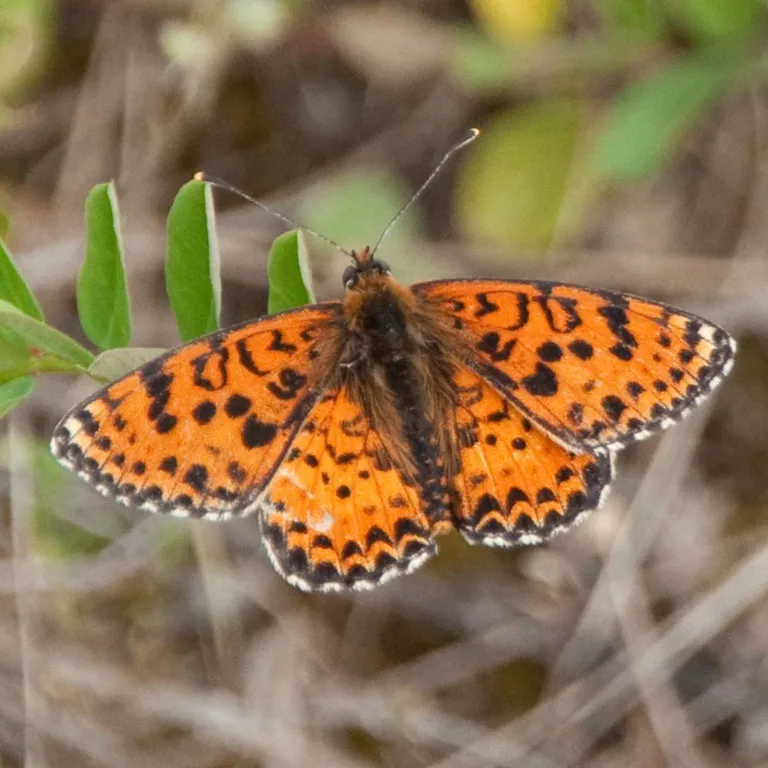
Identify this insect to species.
Melitaea didyma
